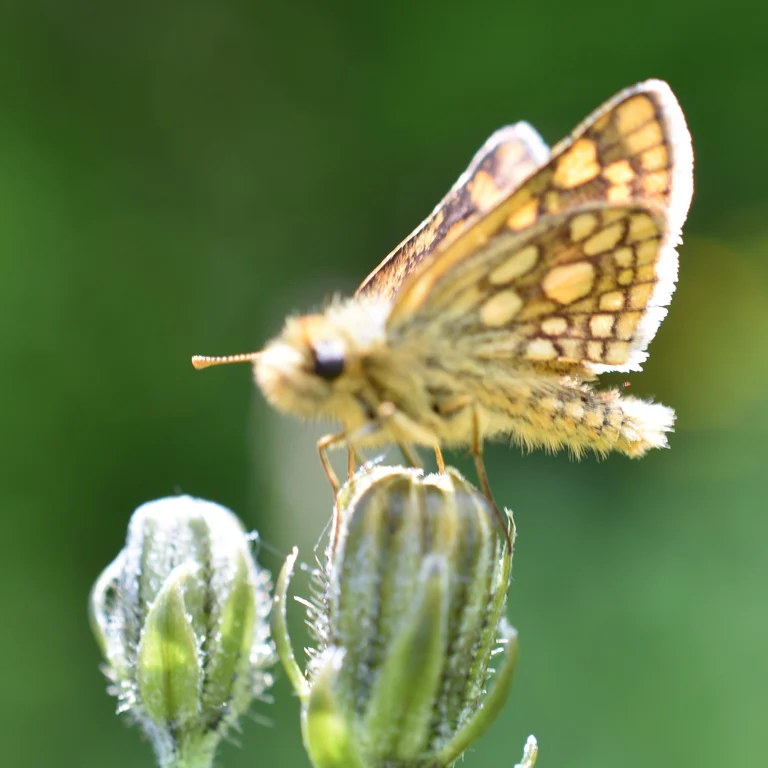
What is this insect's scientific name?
Carterocephalus palaemon
